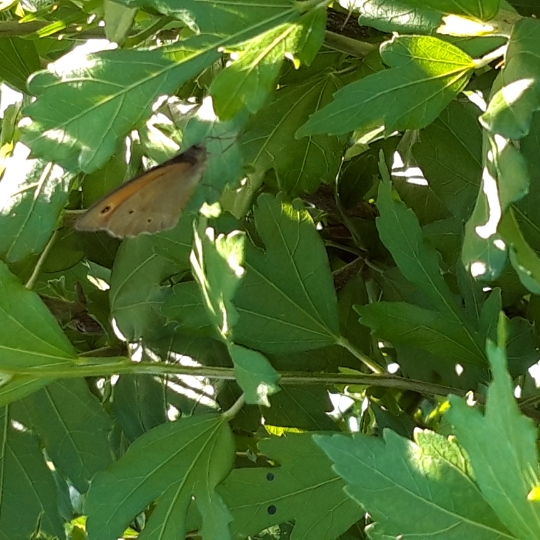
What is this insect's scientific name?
Maniola jurtina
